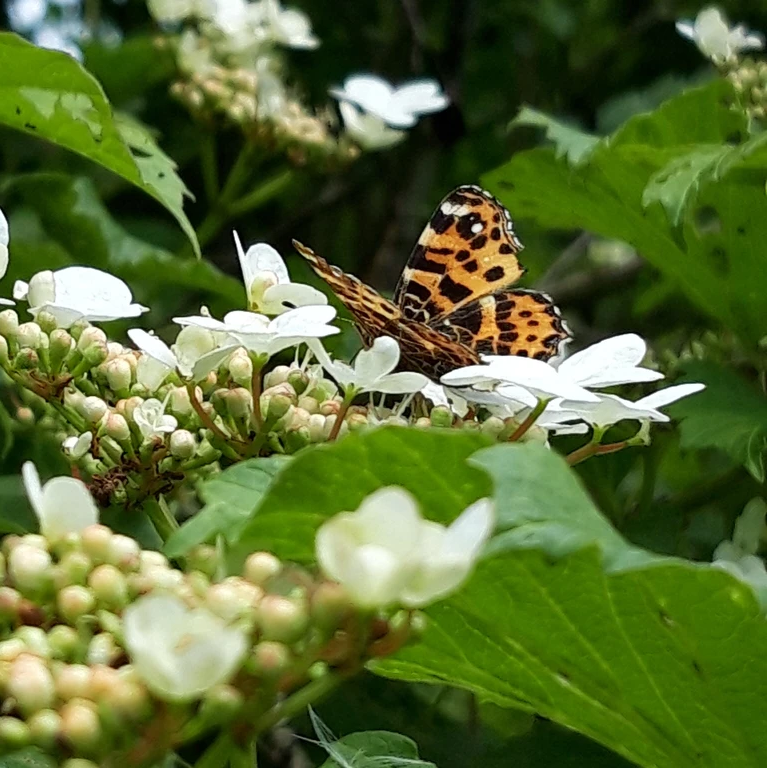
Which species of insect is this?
Araschnia levana
